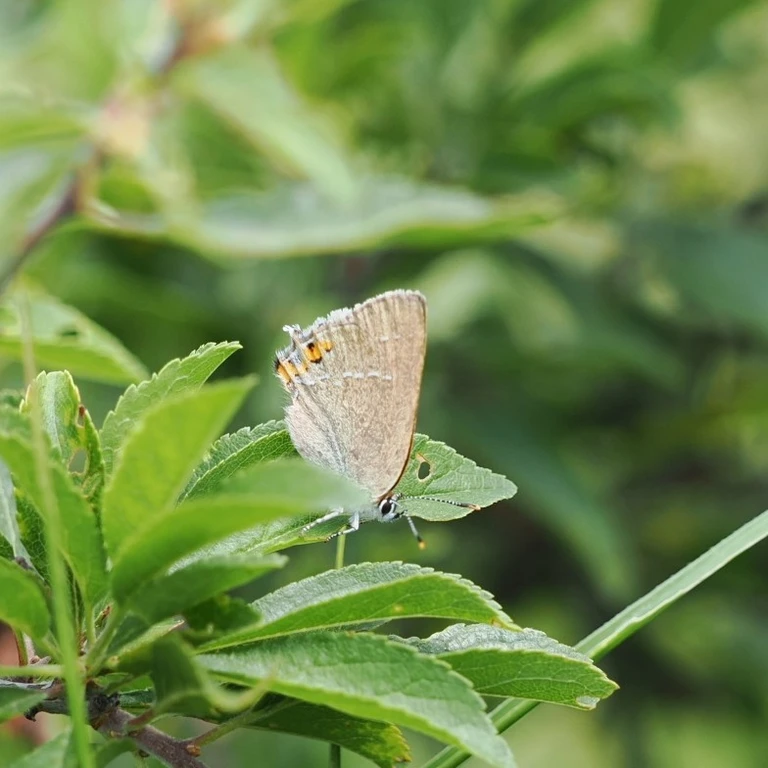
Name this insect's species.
Satyrium acaciae (also Strymon acaciae)
